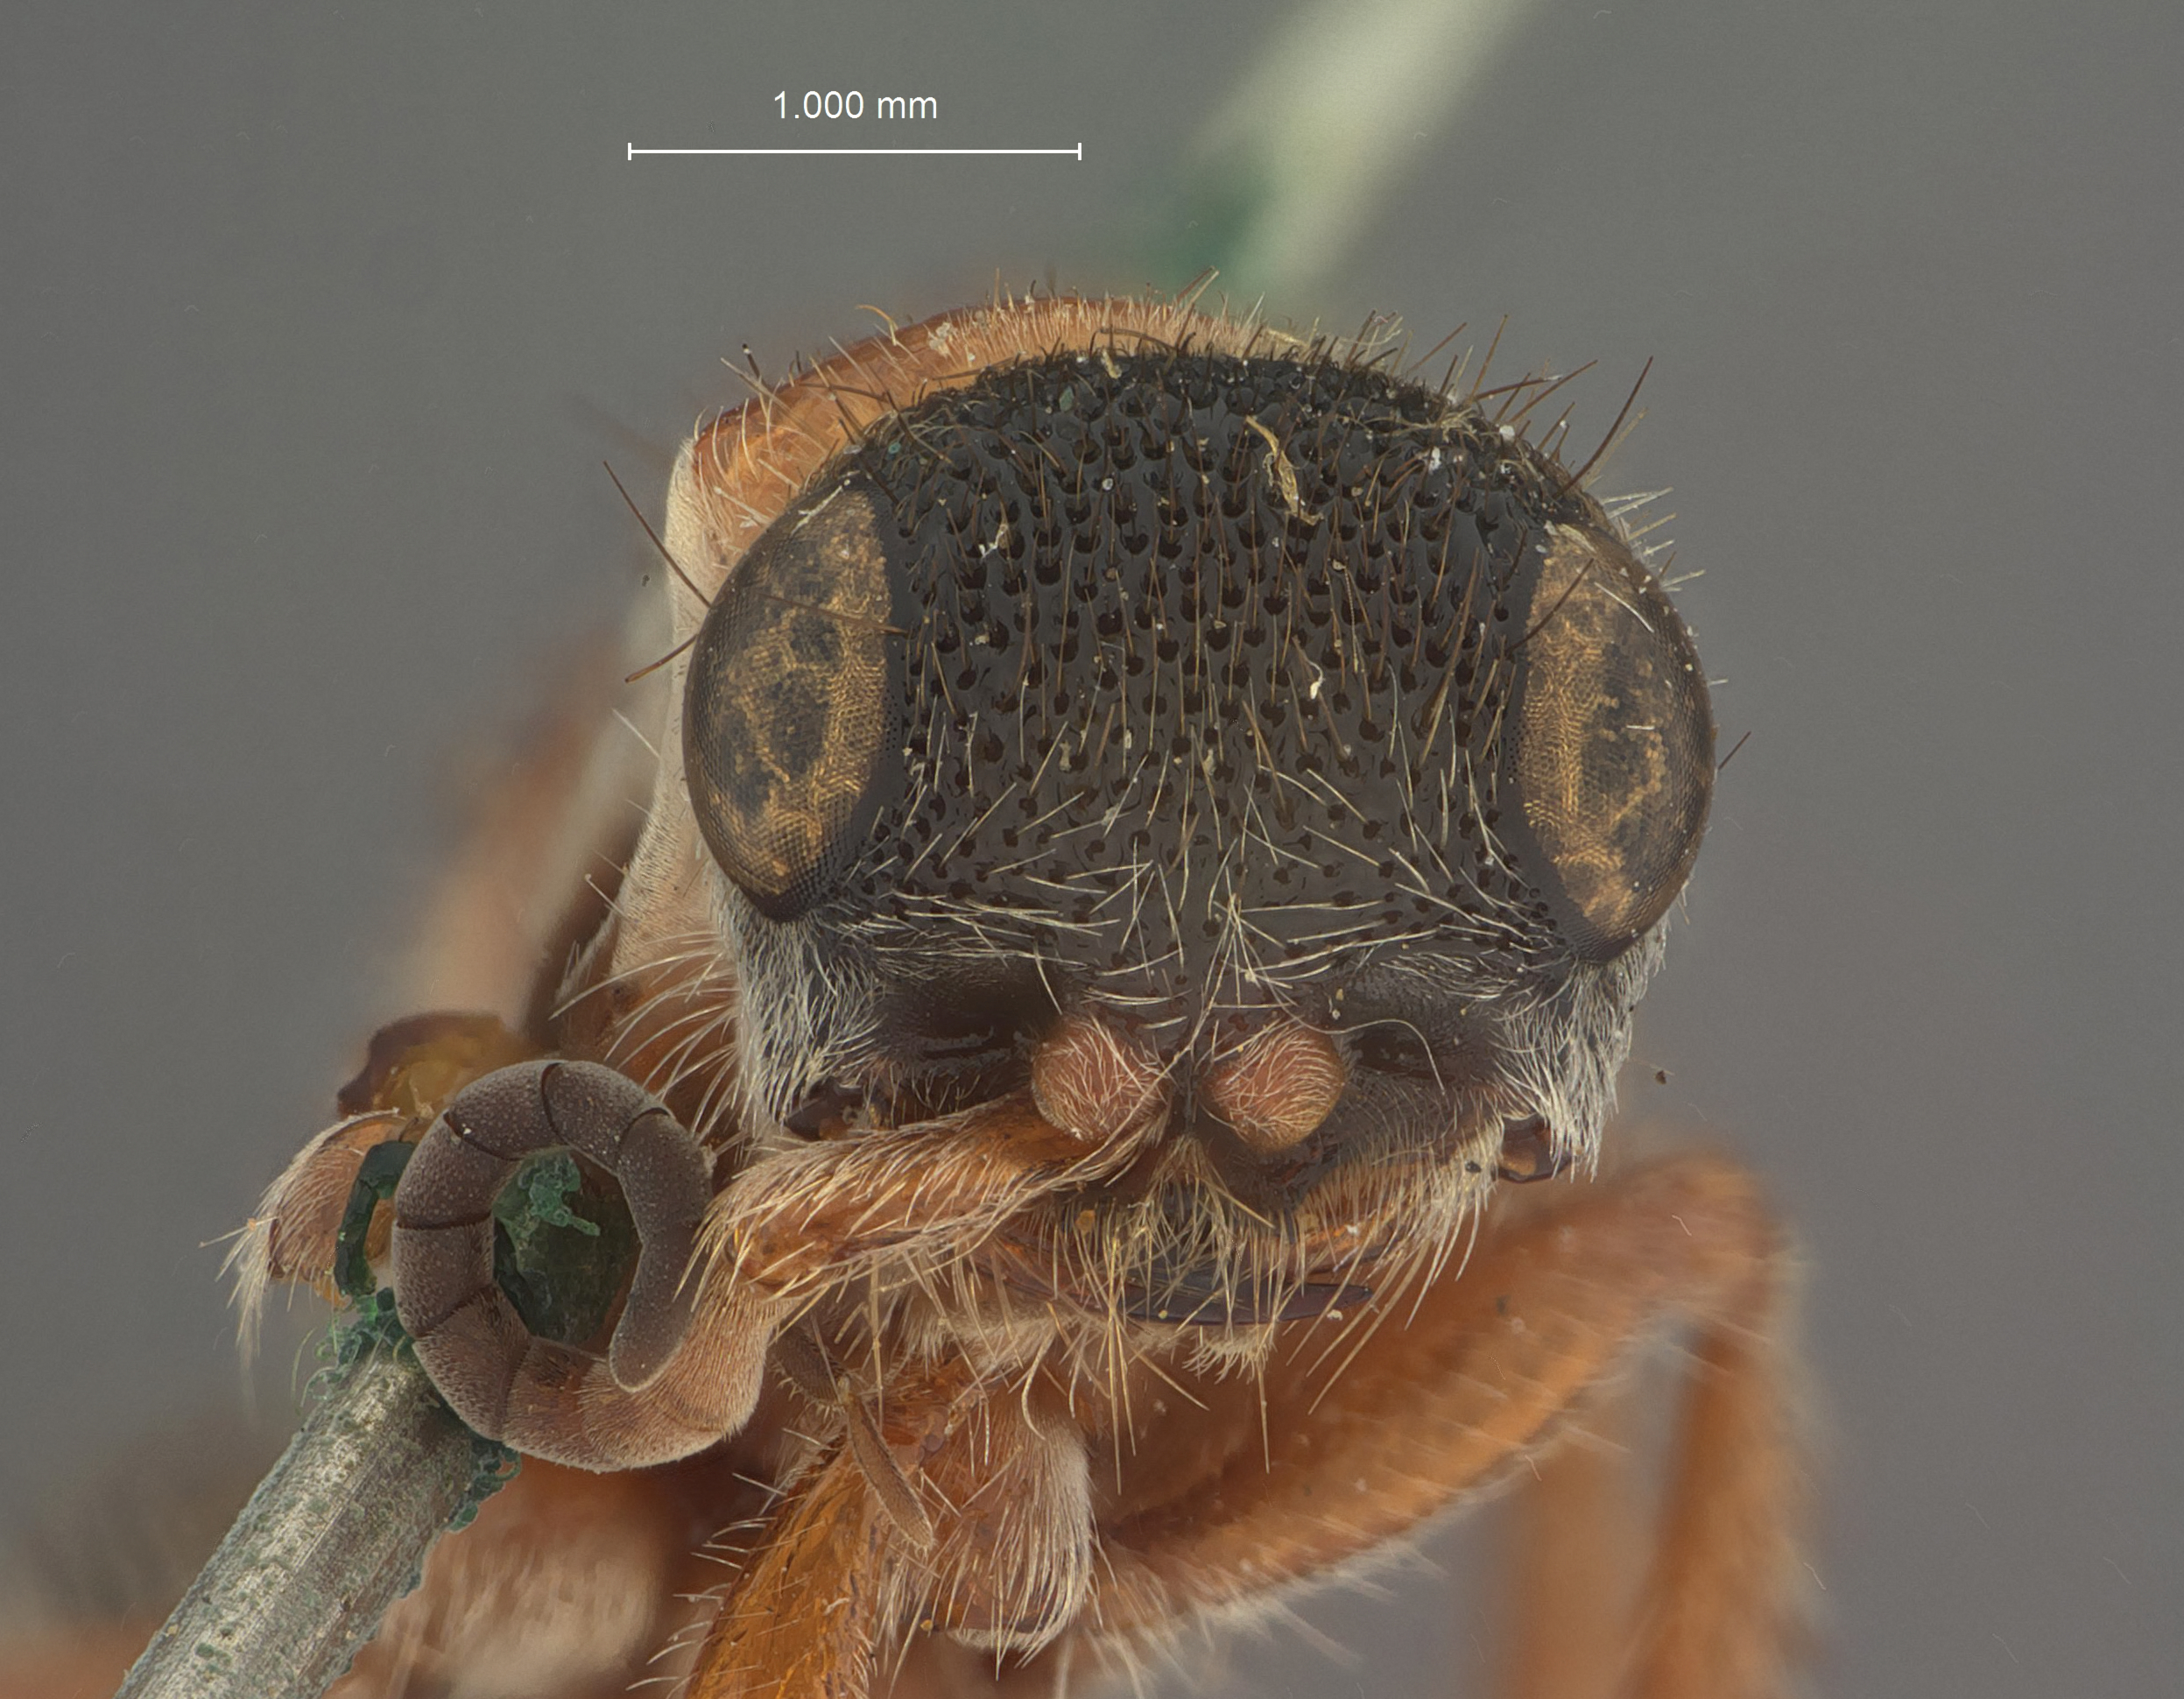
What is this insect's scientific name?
Timulla trimaculosa
